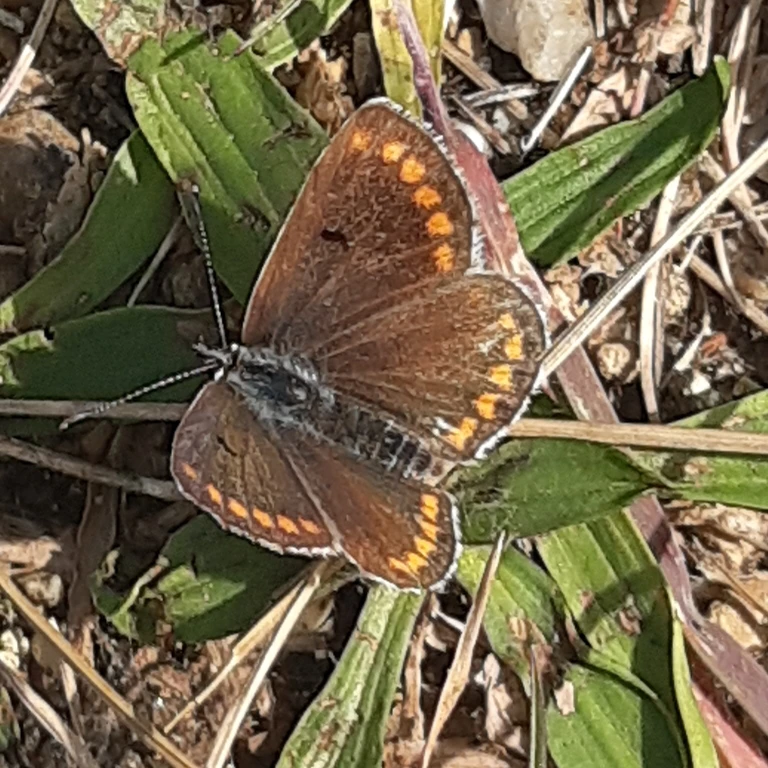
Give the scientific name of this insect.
Aricia agestis/artaxerxes
